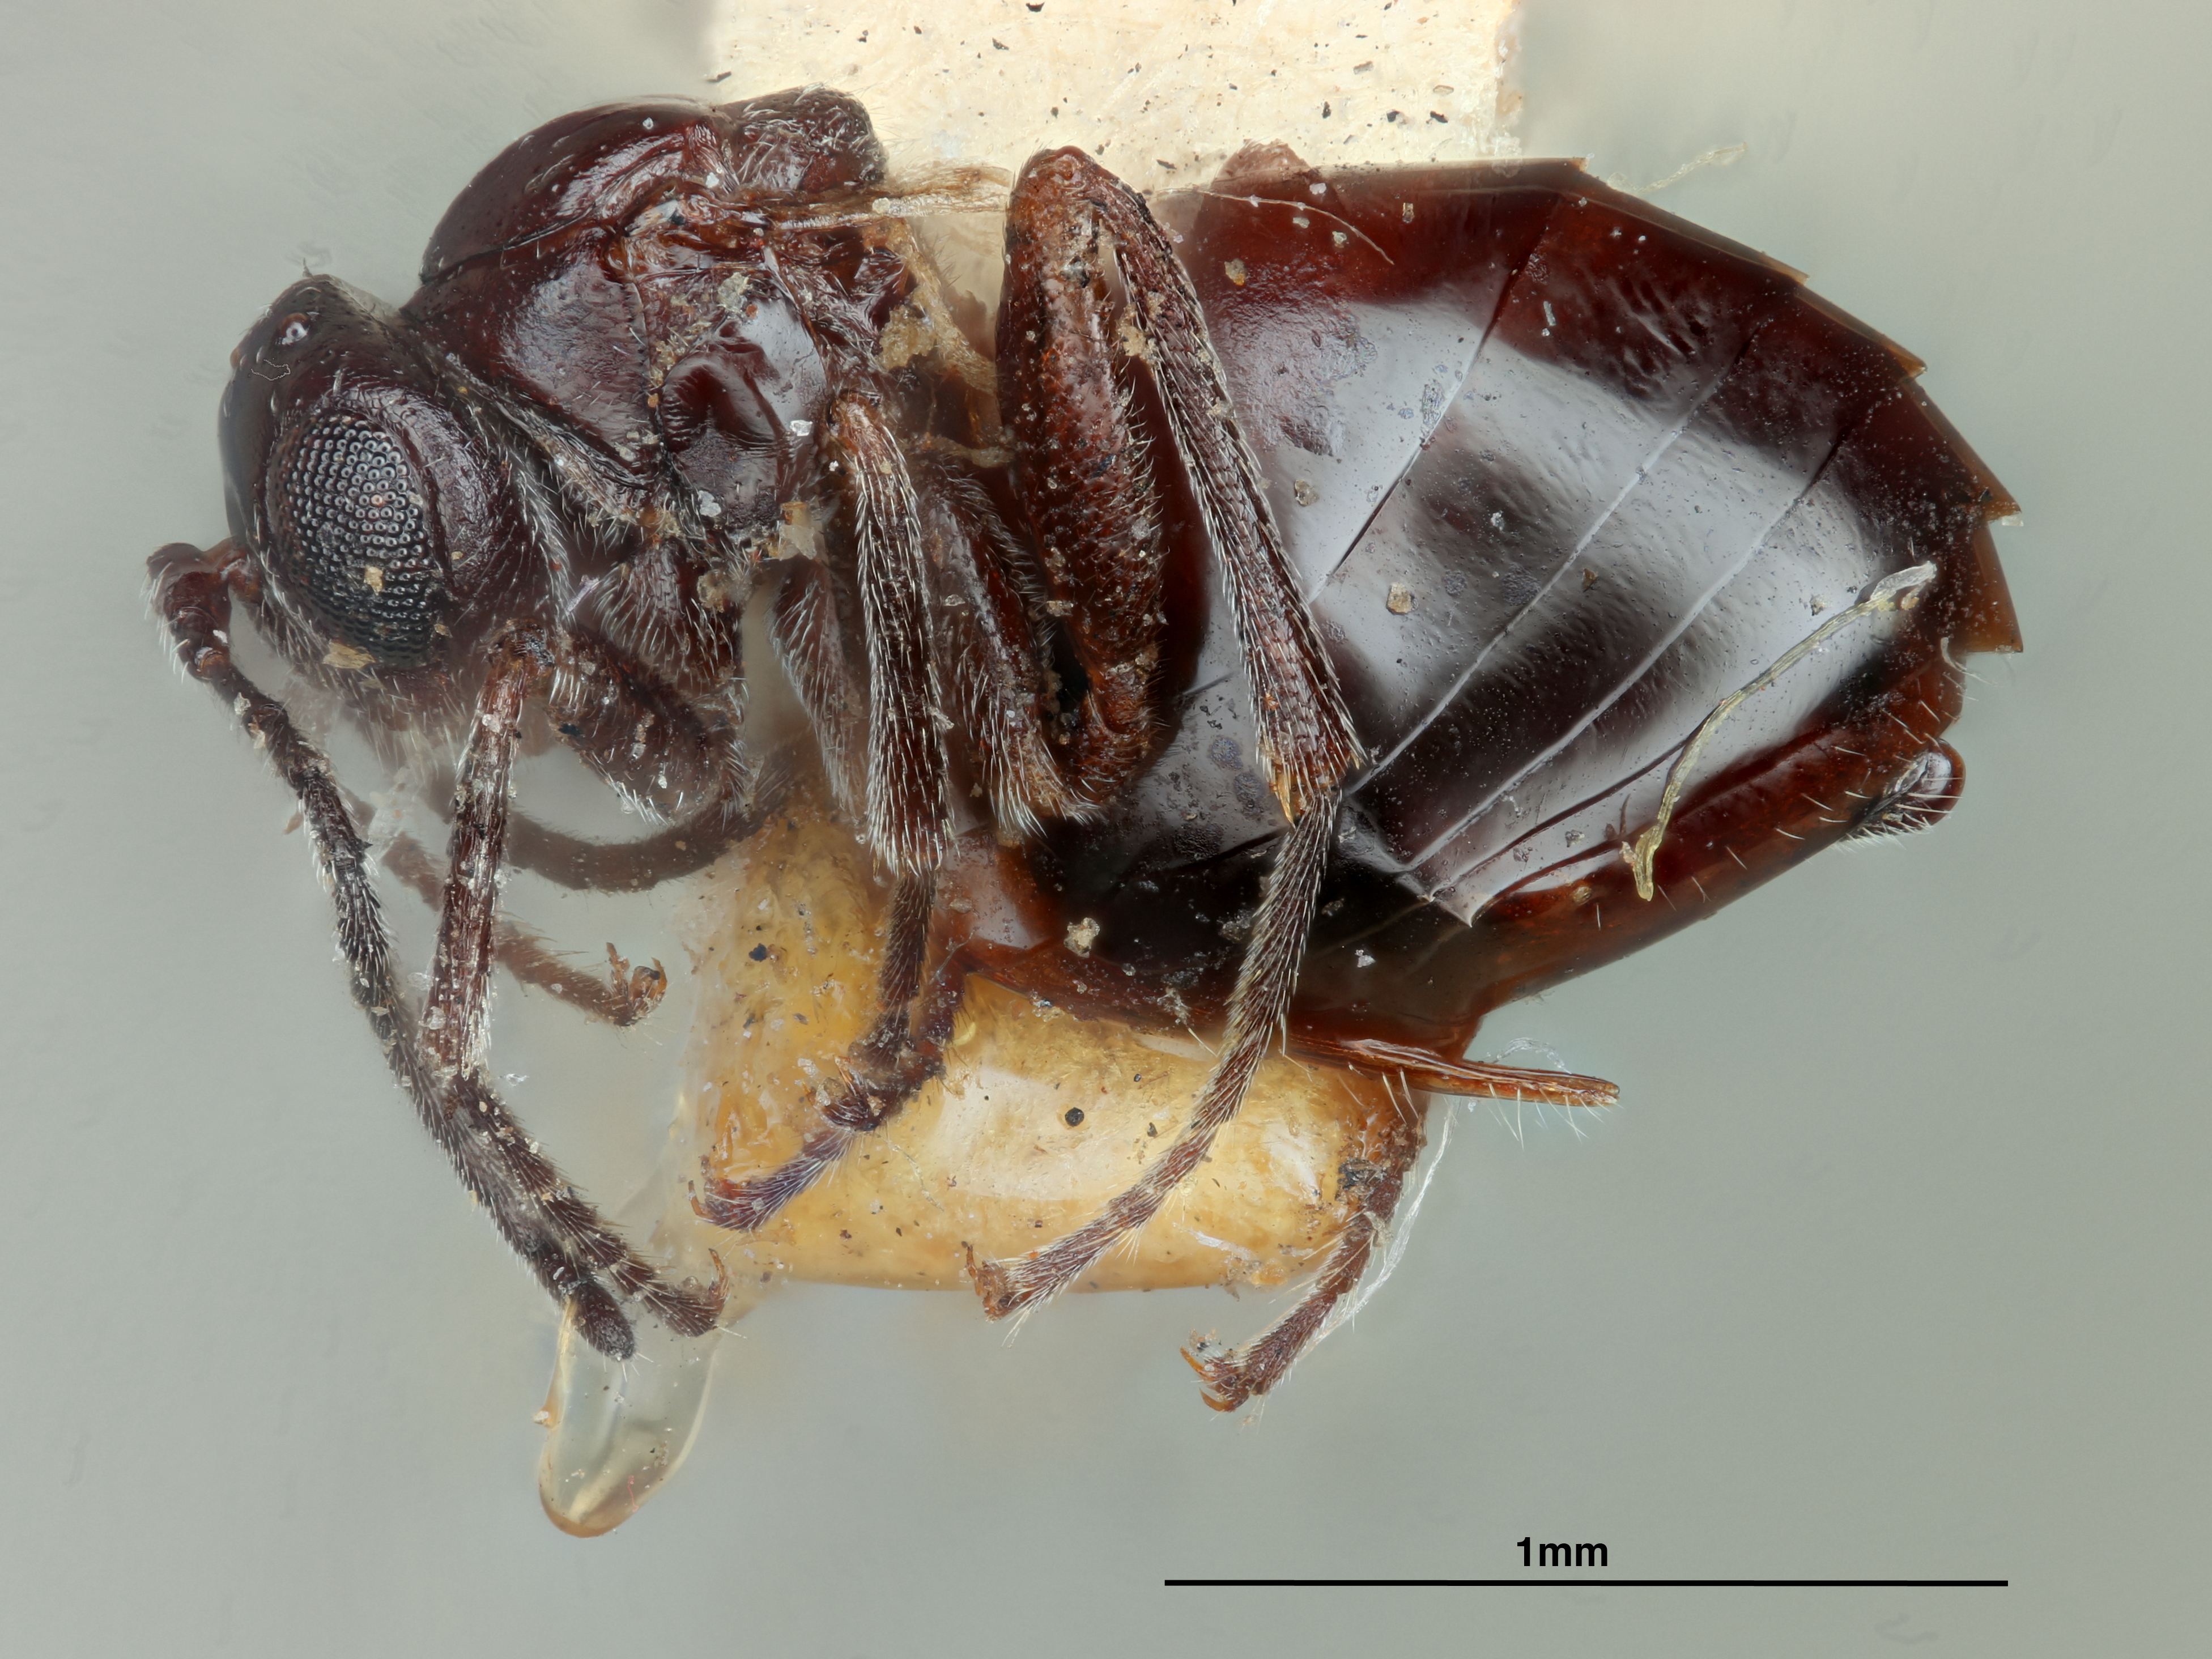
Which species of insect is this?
Xystoteras volutellae
